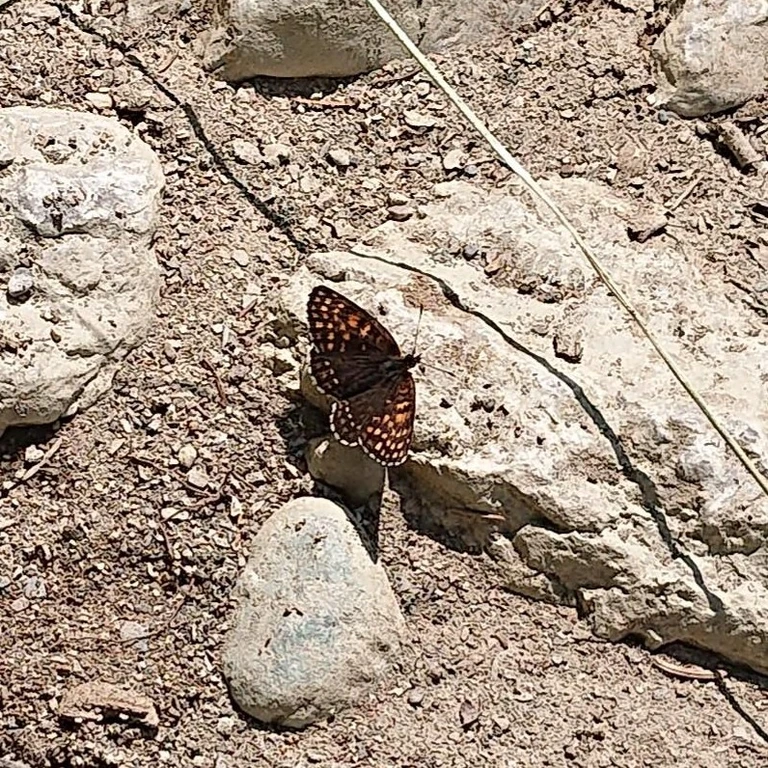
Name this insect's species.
Melitaea diamina
